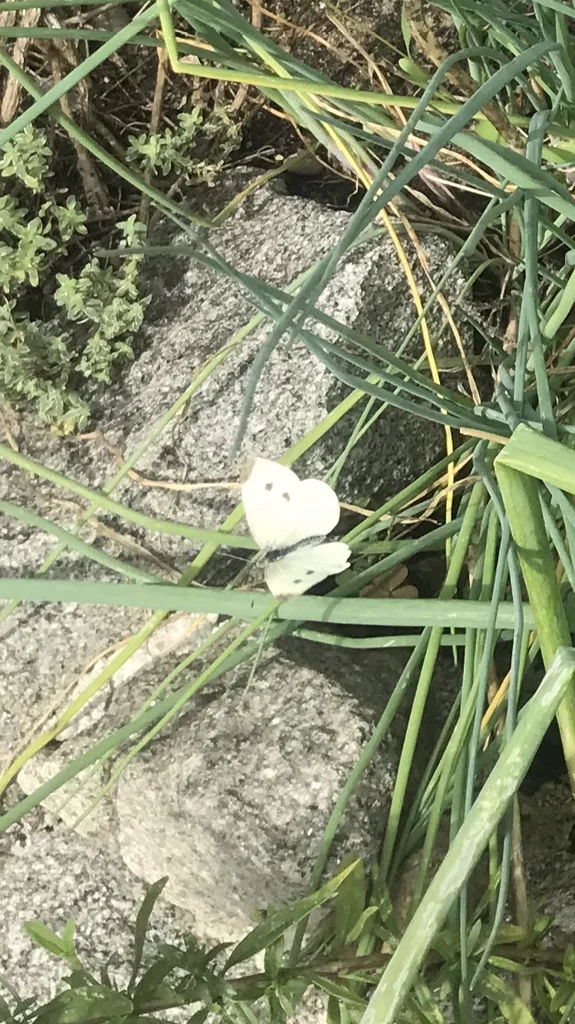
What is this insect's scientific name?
Pieris rapae
